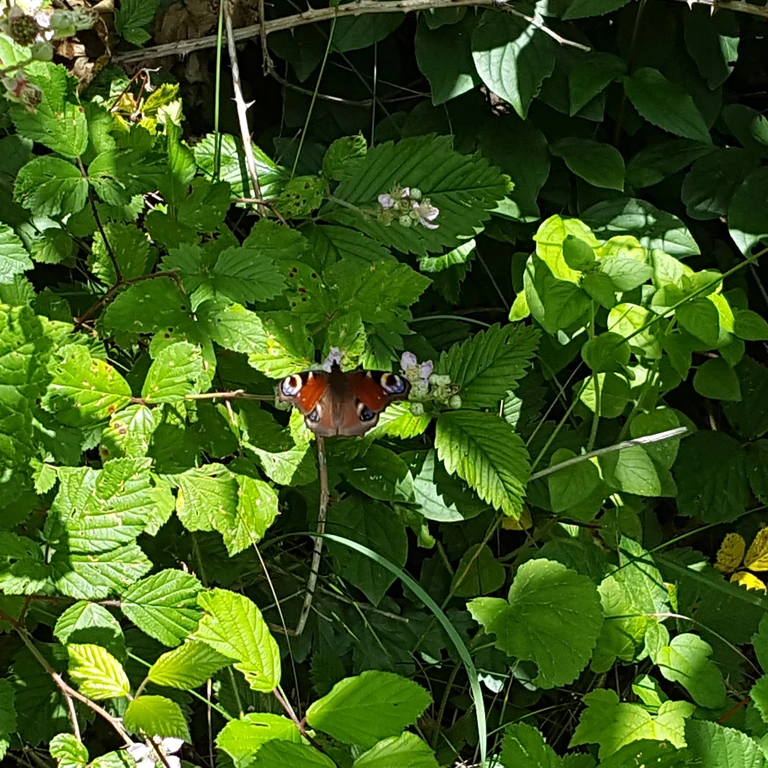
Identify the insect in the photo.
Aglais io
